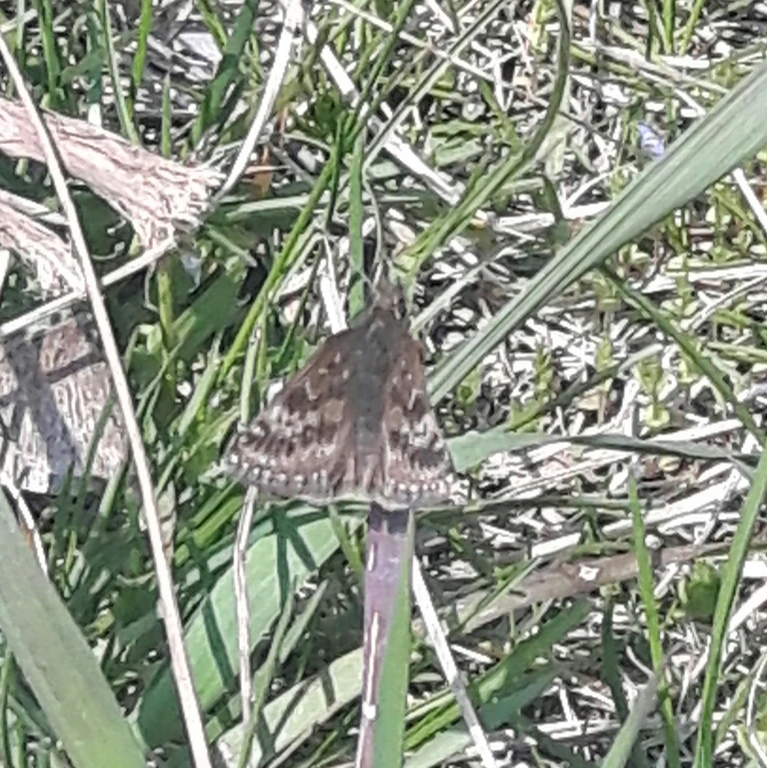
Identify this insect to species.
Erynnis tages
